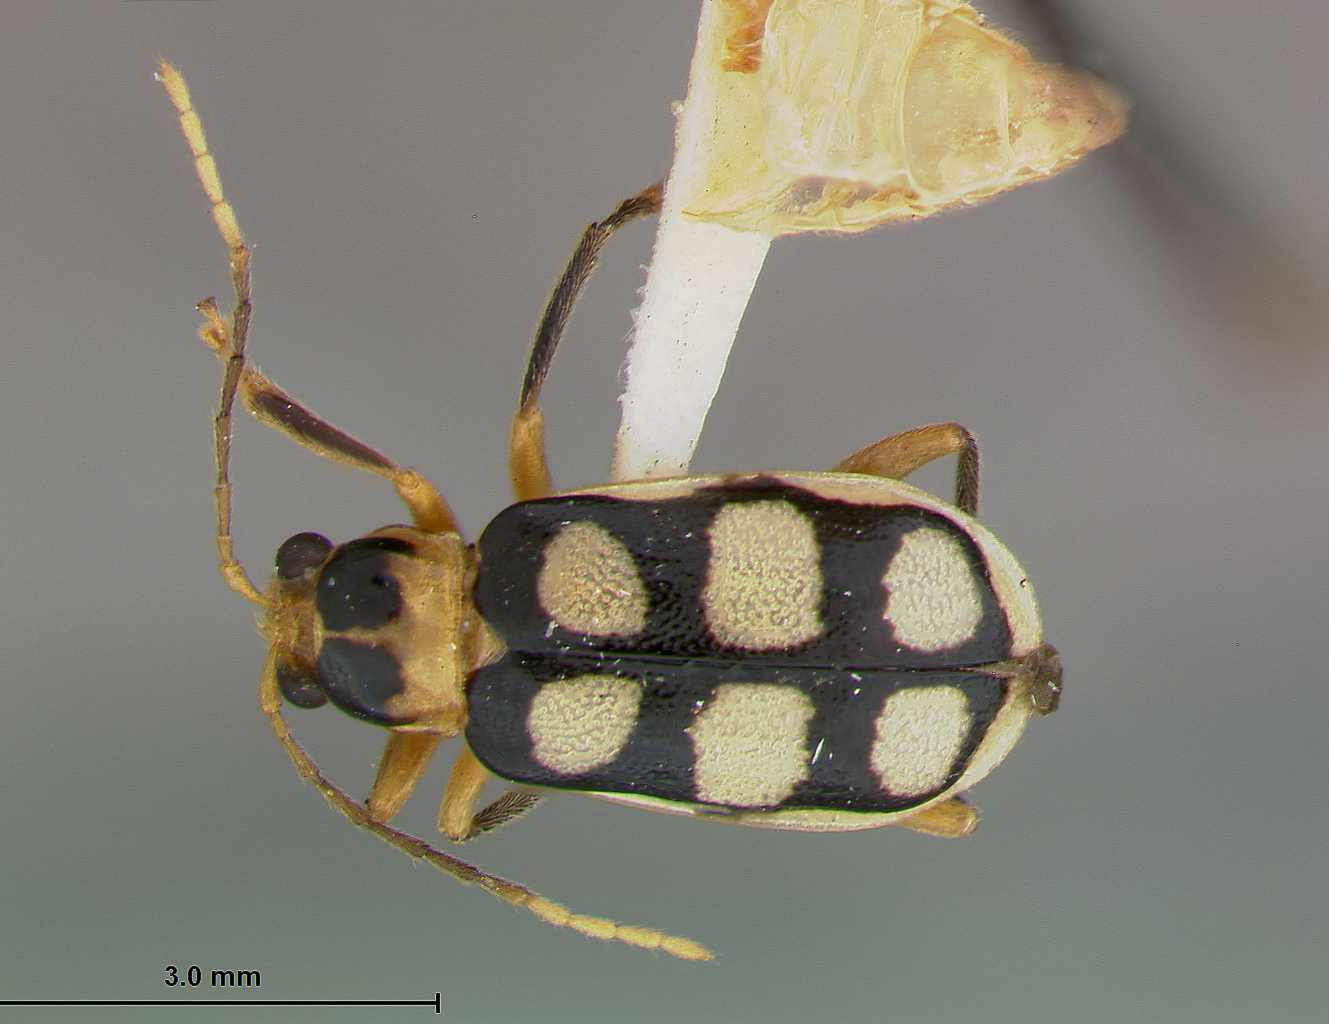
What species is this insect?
Iceloceras latiplagiatum
